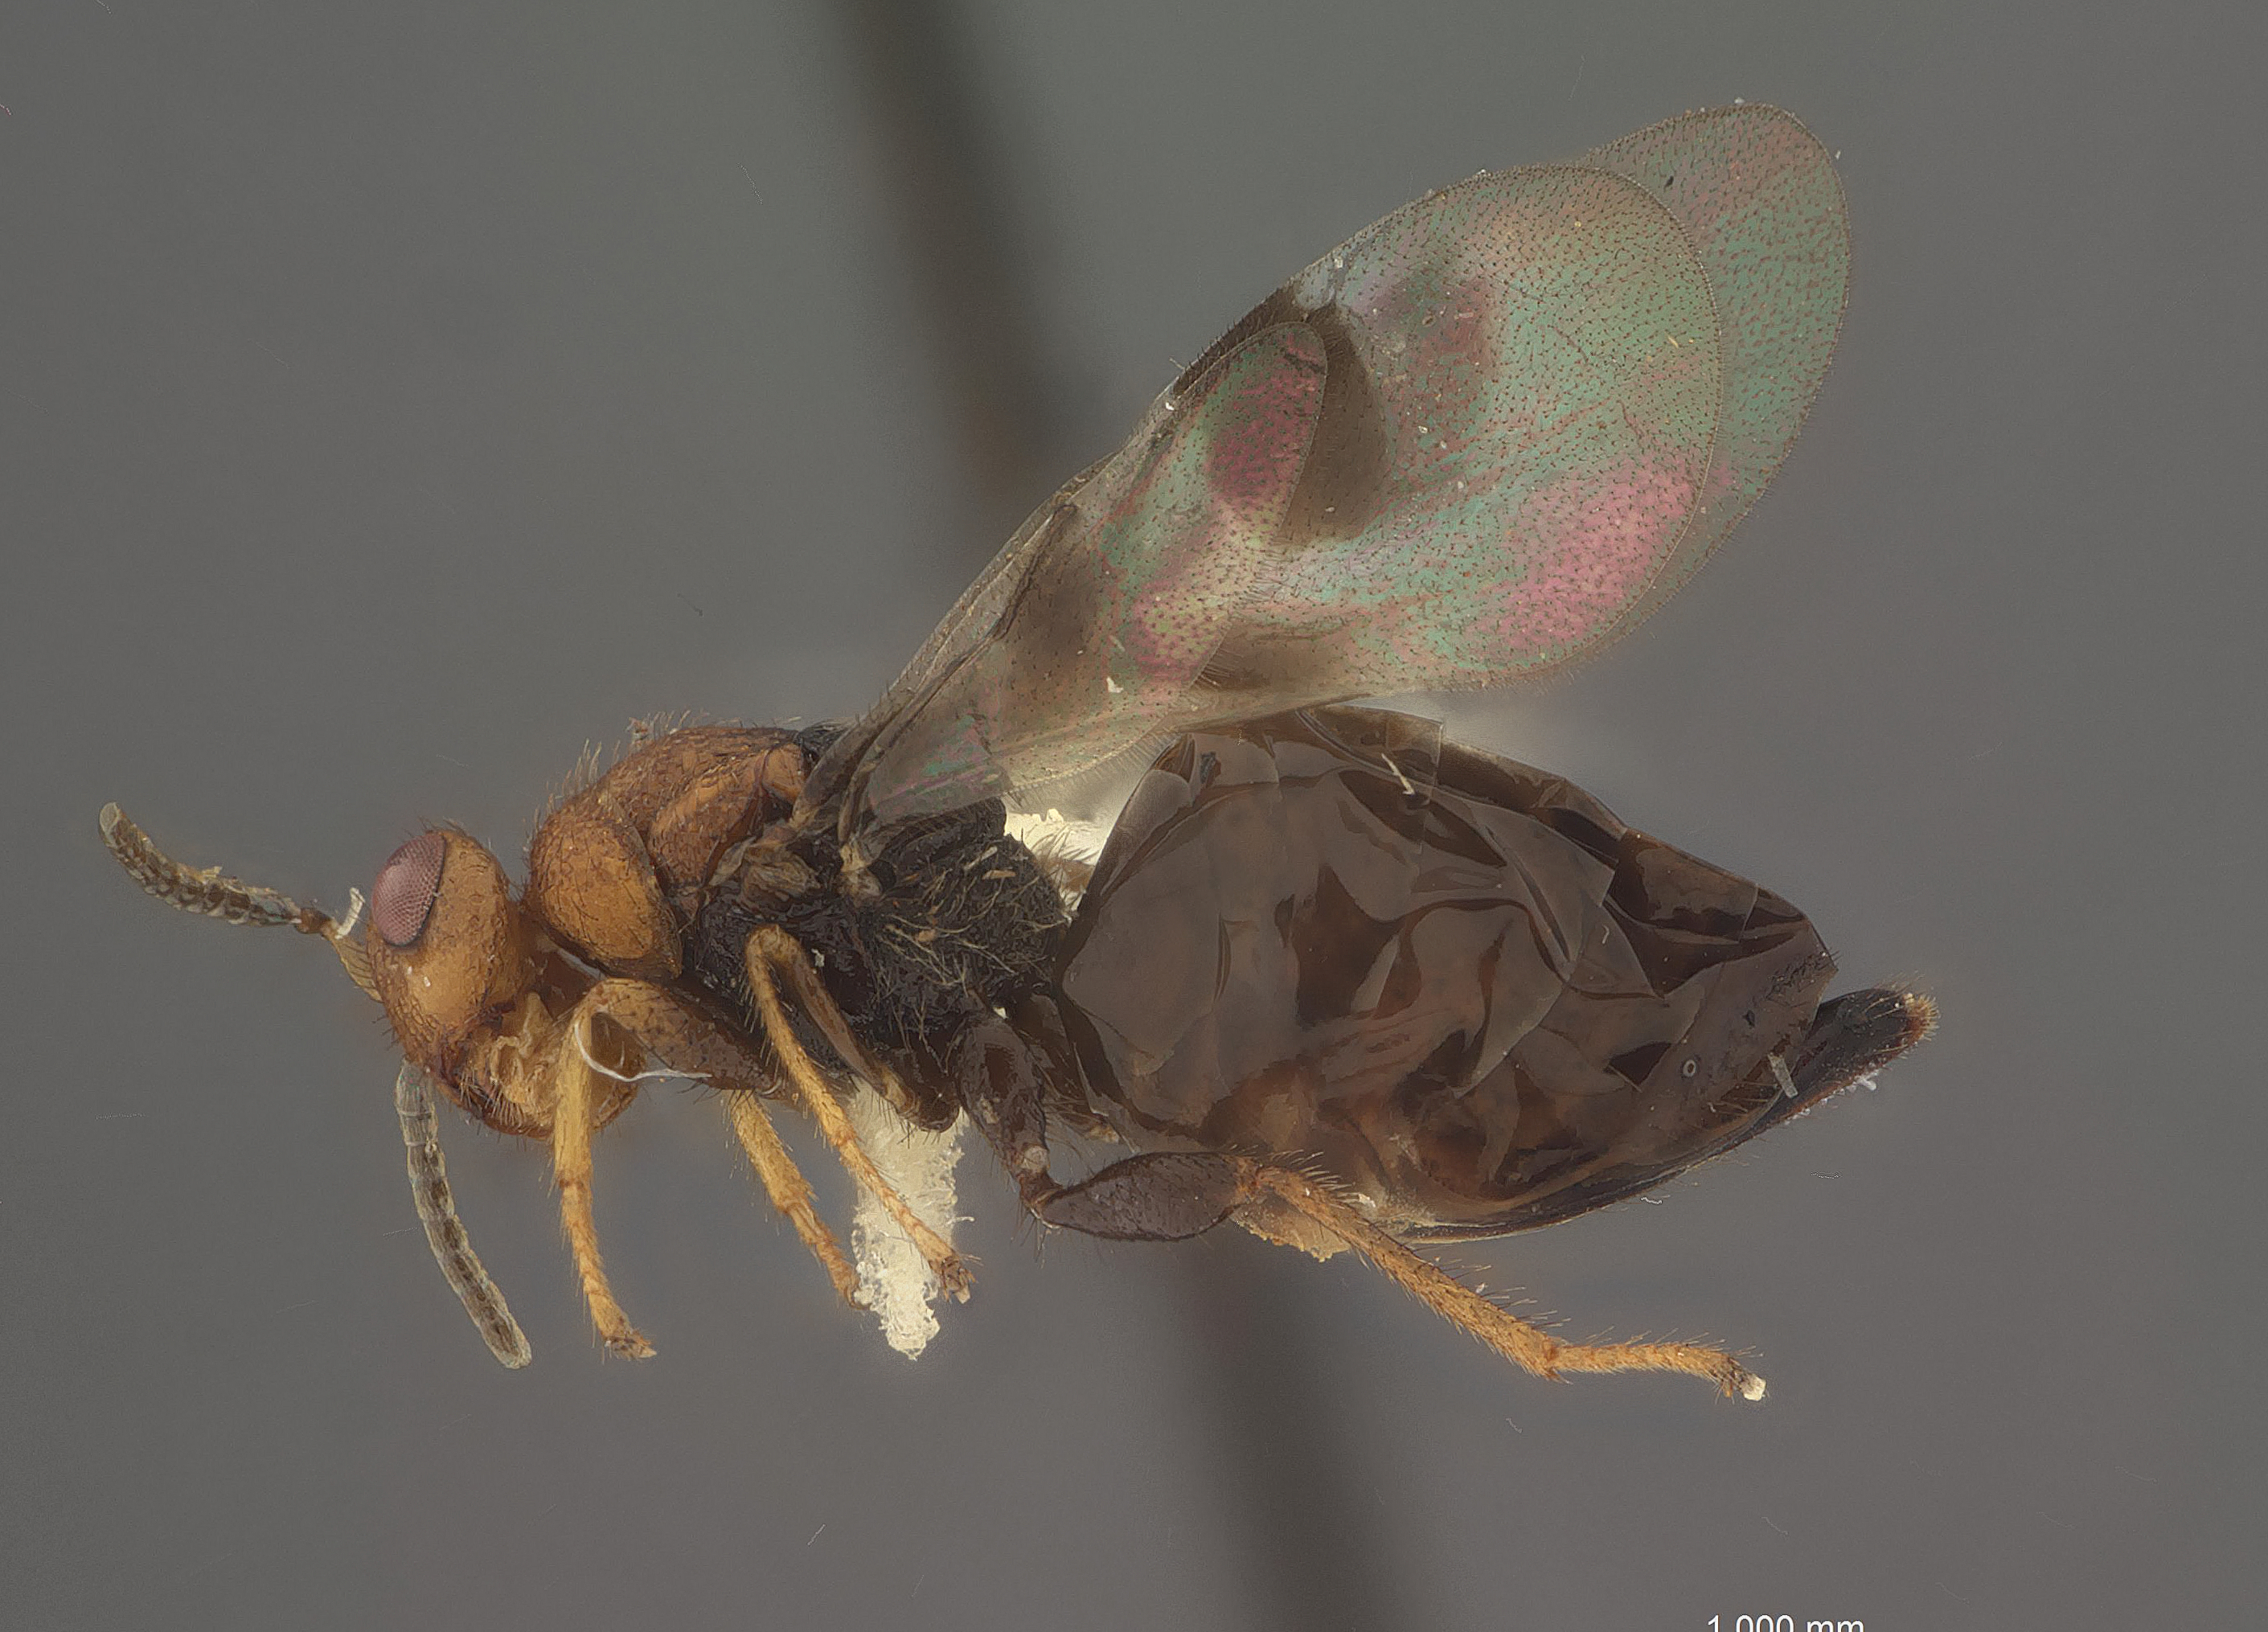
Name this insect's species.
Foutsia philodendri
